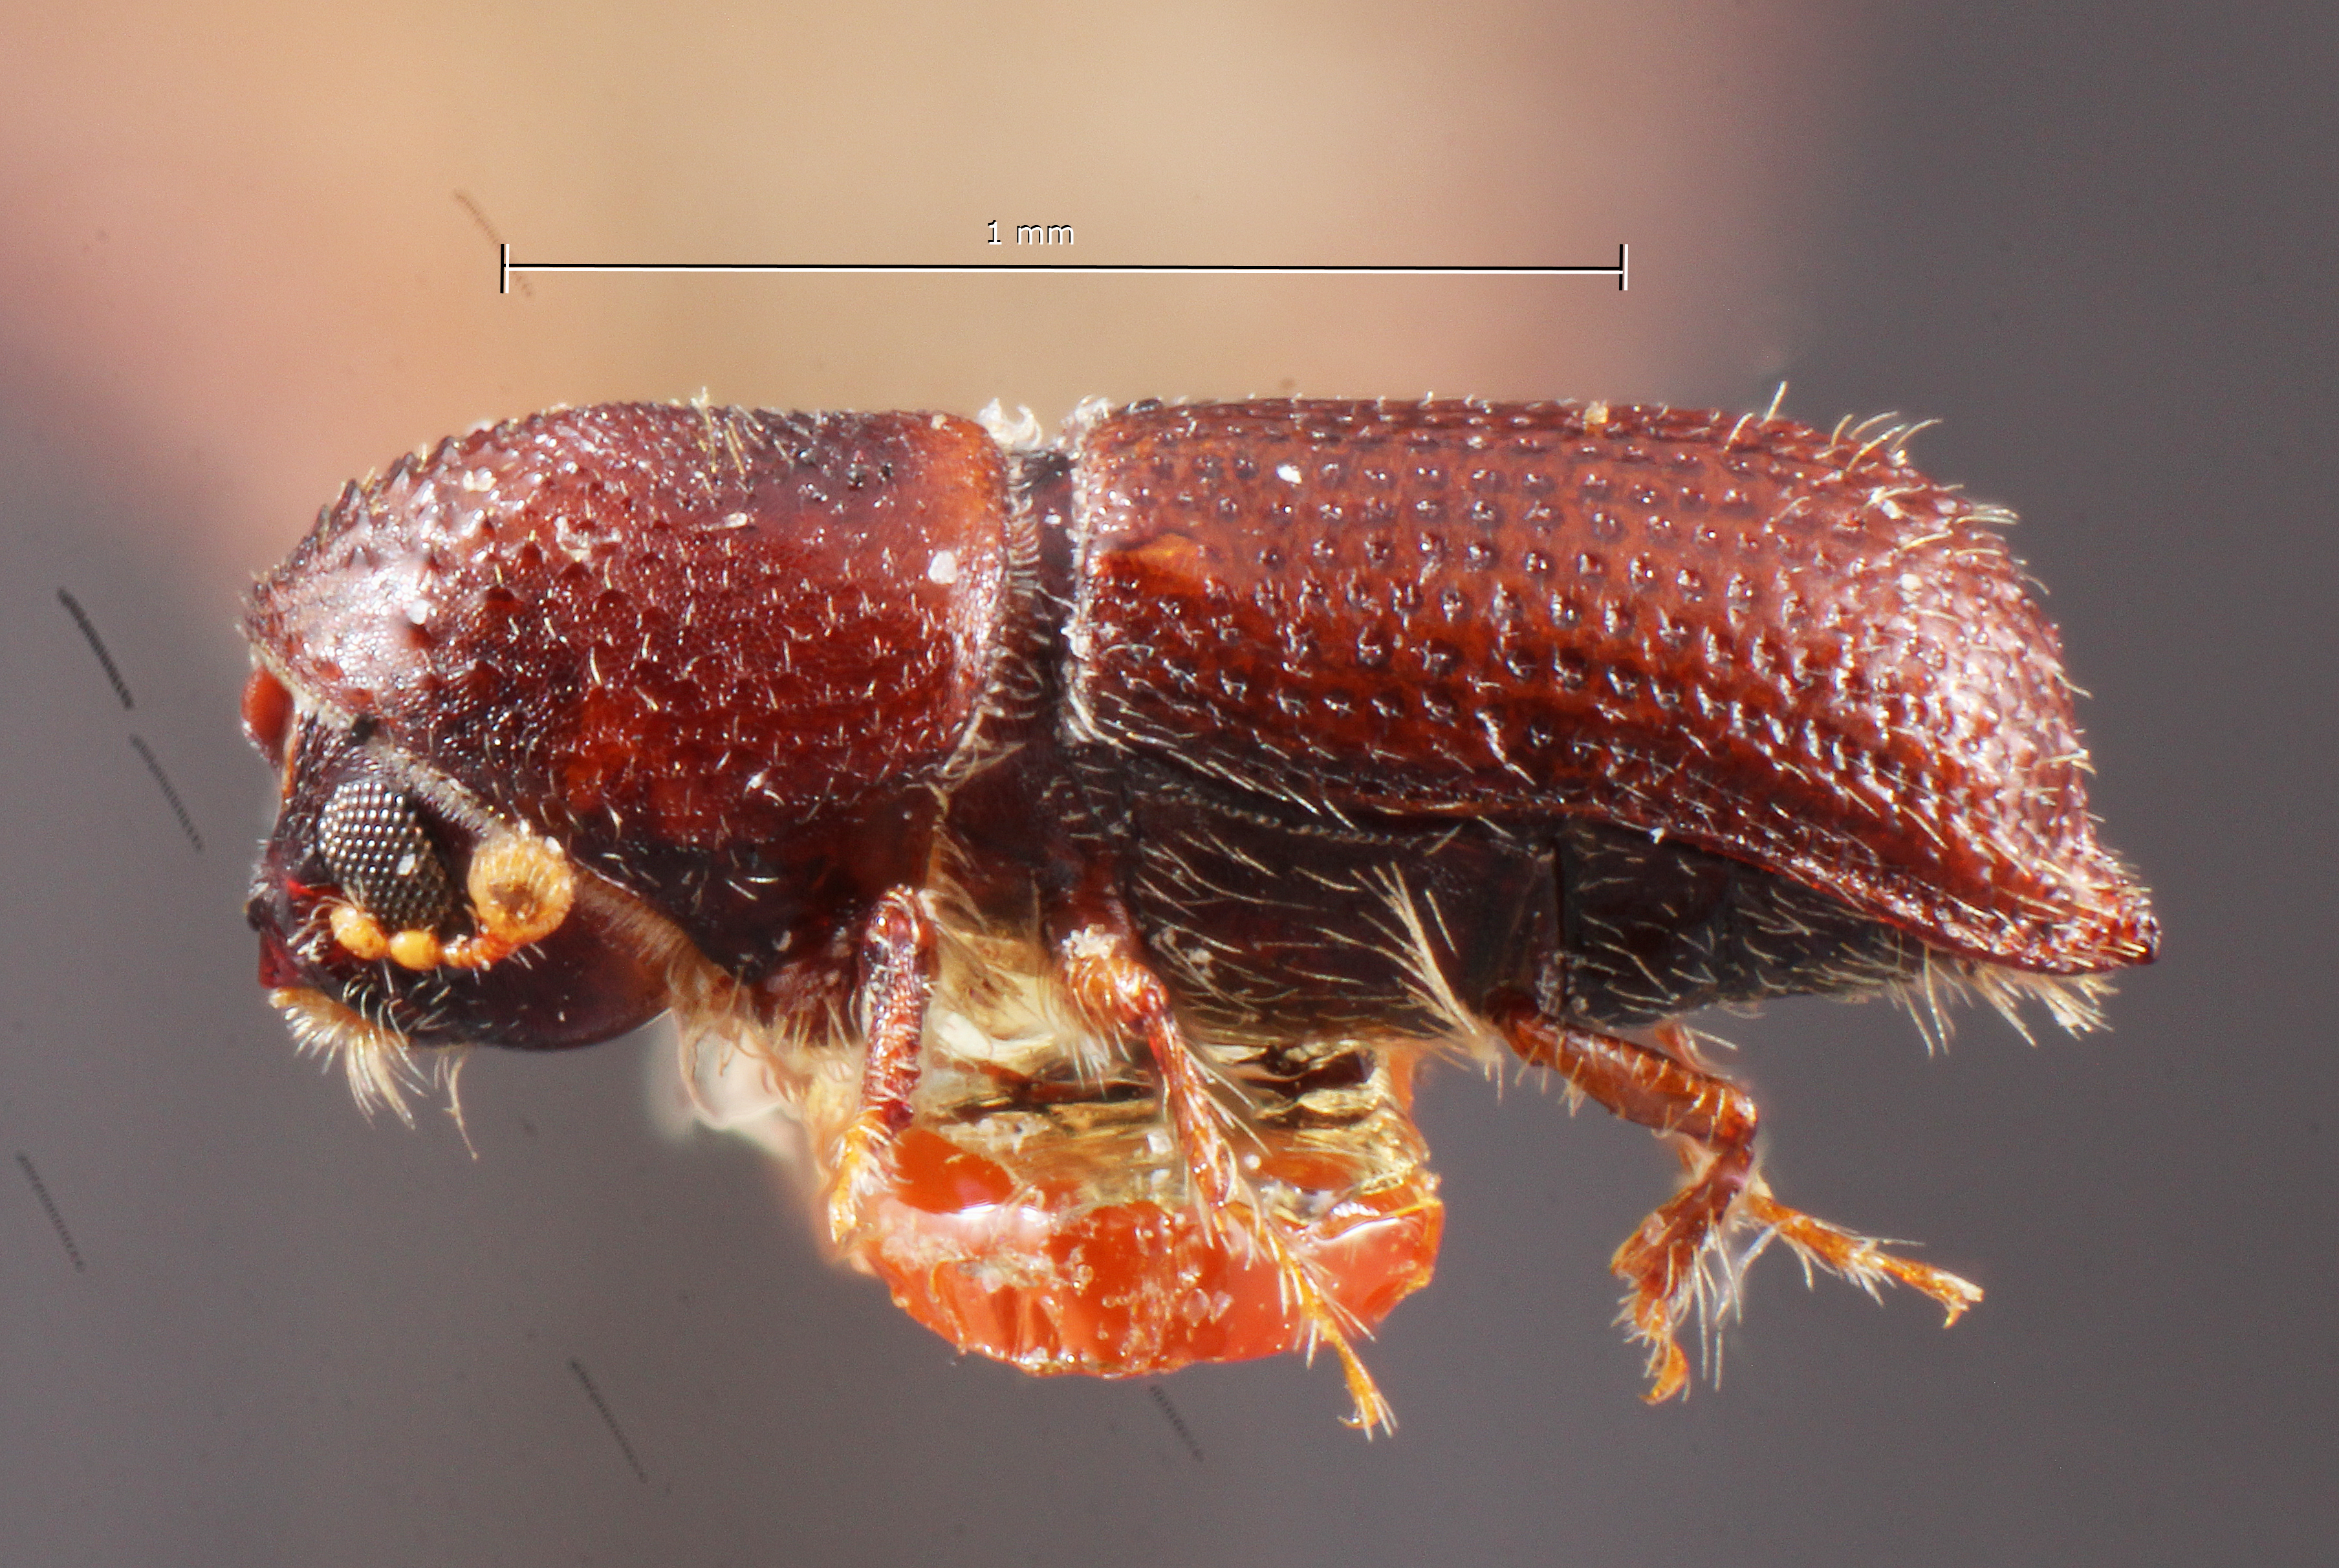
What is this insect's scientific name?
Micracis bicornus
